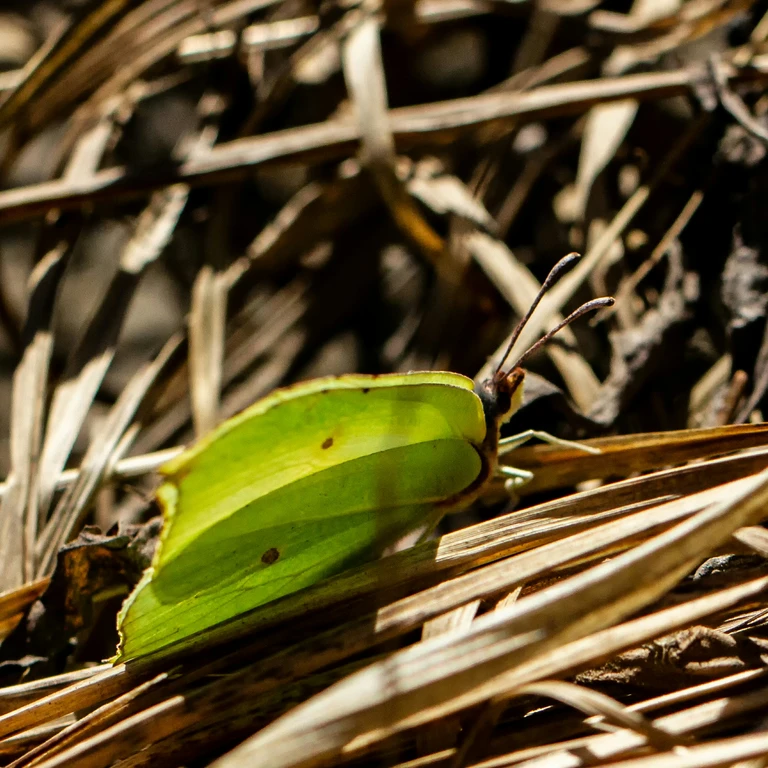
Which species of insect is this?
Gonepteryx rhamni
